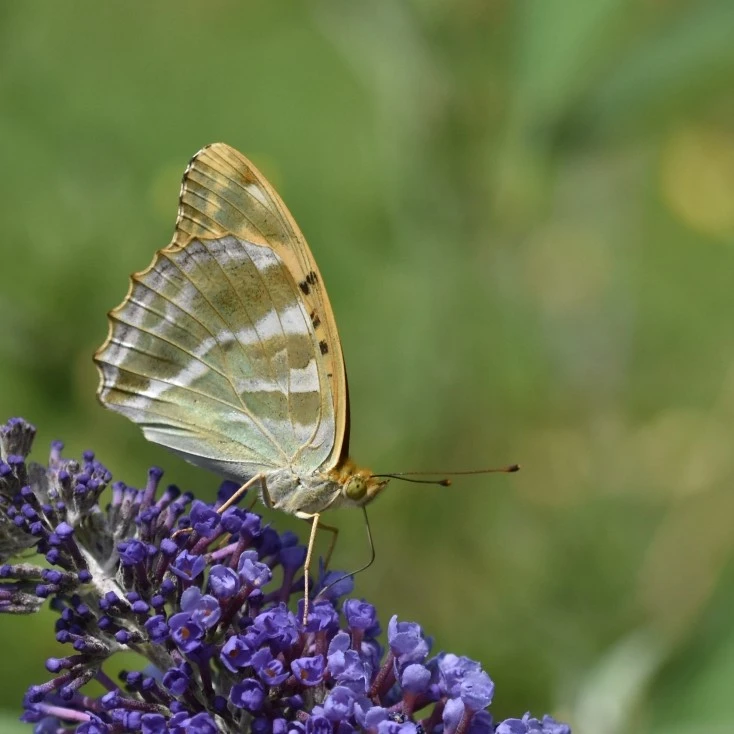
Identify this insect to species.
Argynnis paphia
